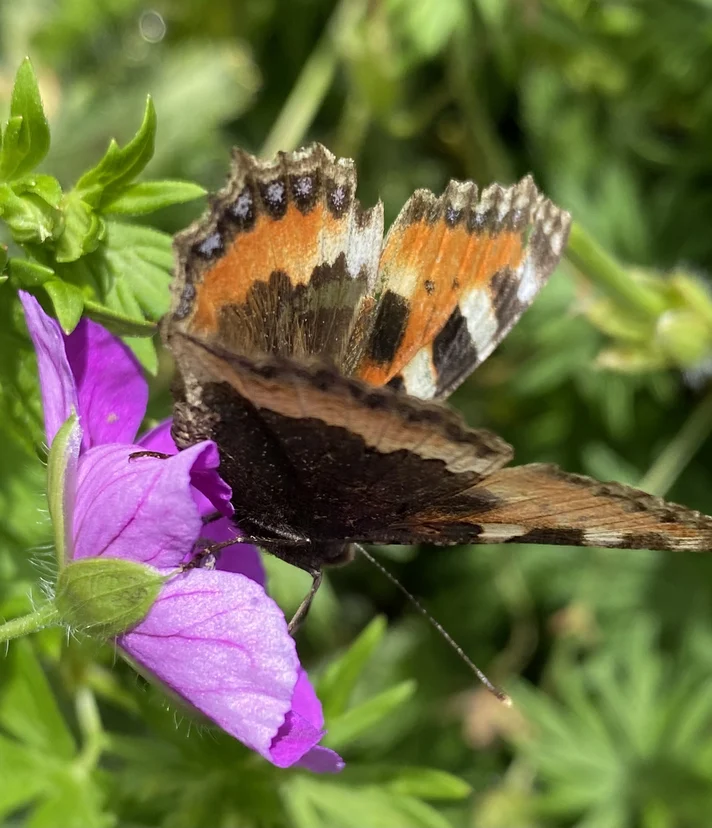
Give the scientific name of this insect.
Aglais urticae
